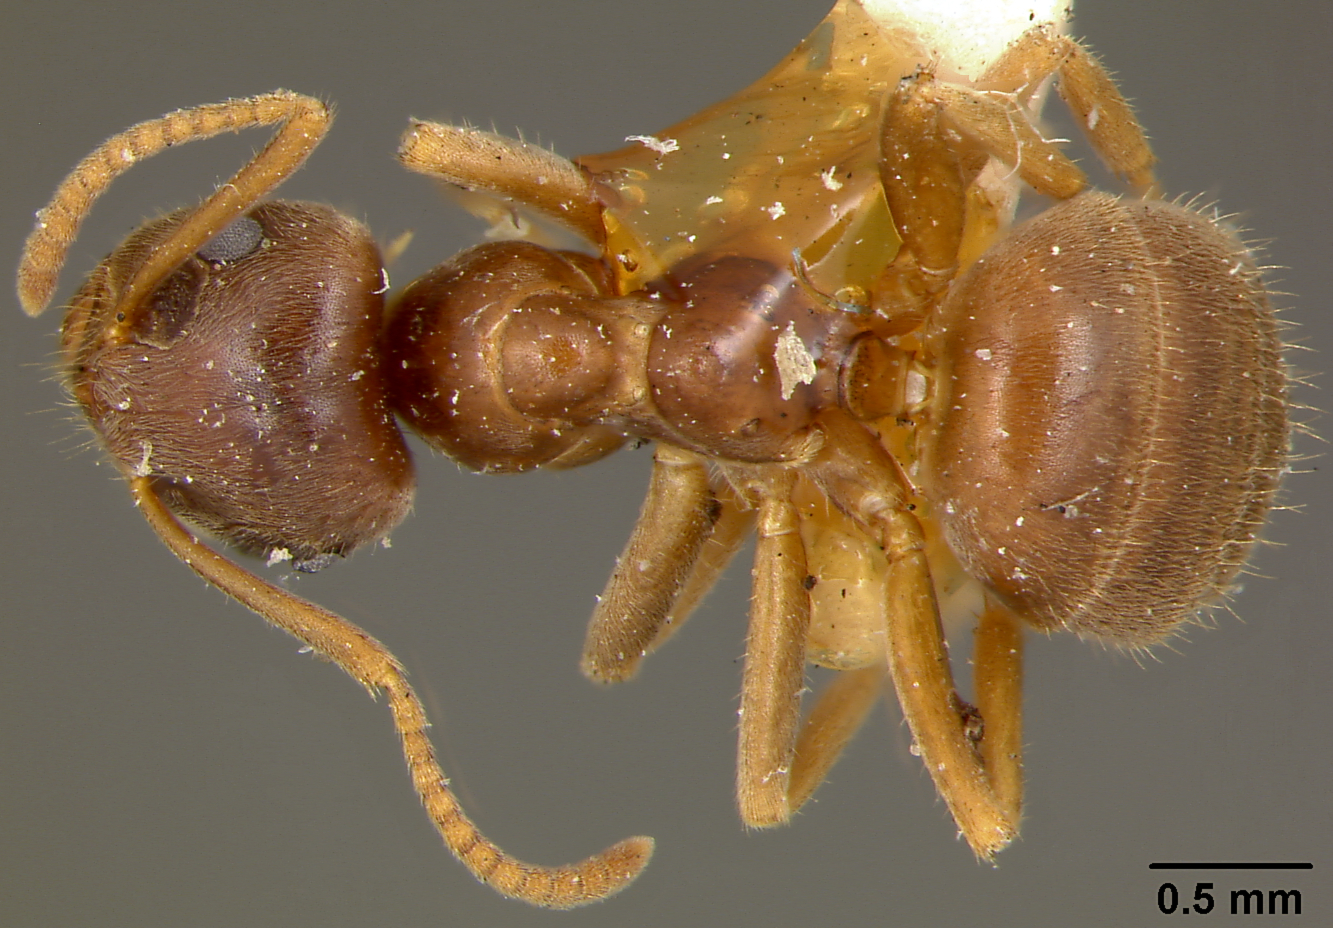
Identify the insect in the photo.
Lasius niger
